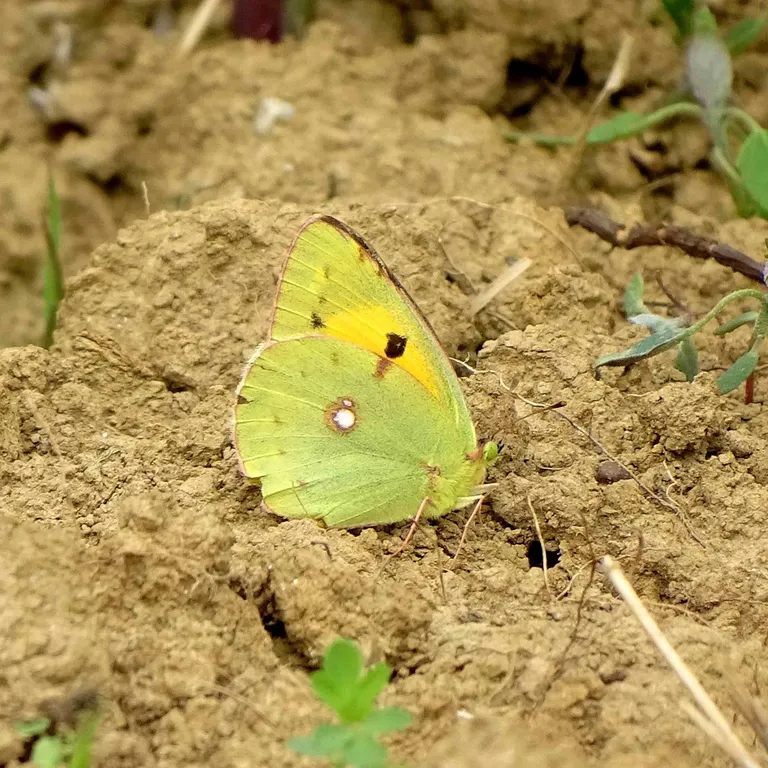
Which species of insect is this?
Colias croceus
